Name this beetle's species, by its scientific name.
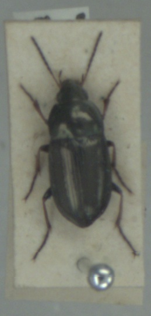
Amara plebeja
